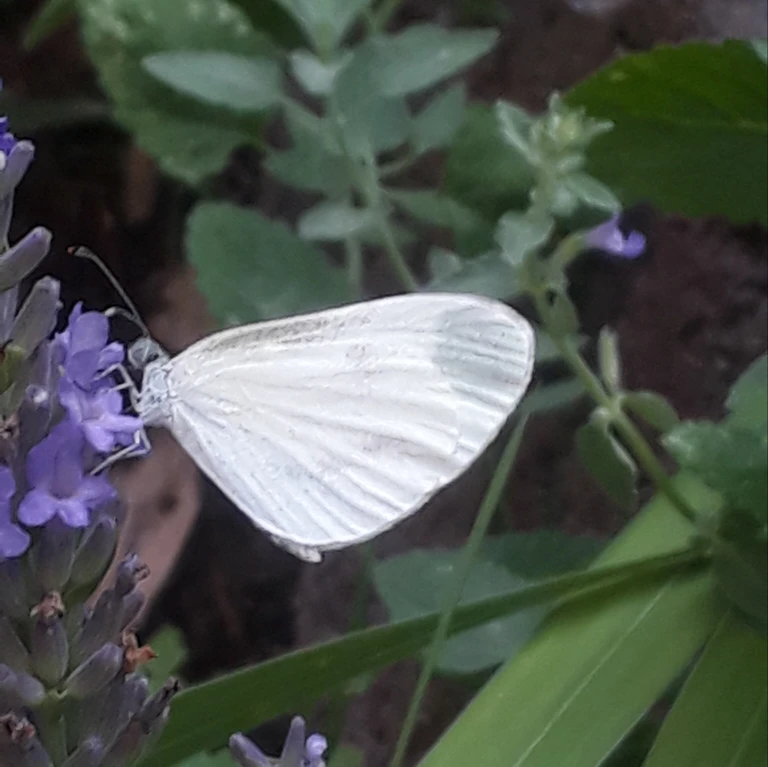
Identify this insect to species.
Leptidea sinapis/juvernica
